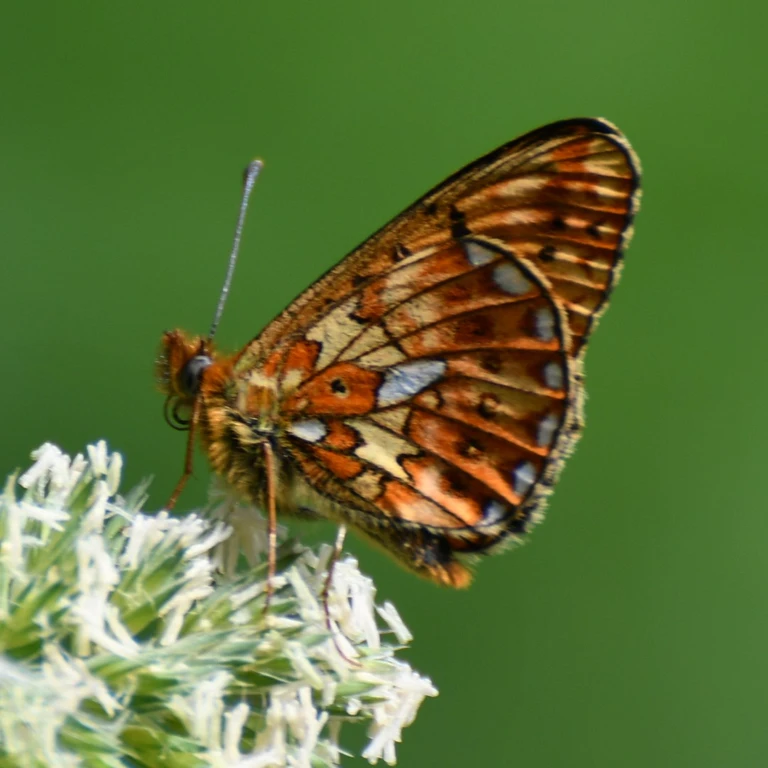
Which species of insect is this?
Boloria euphrosyne (also Clossiana euphrosyne)
